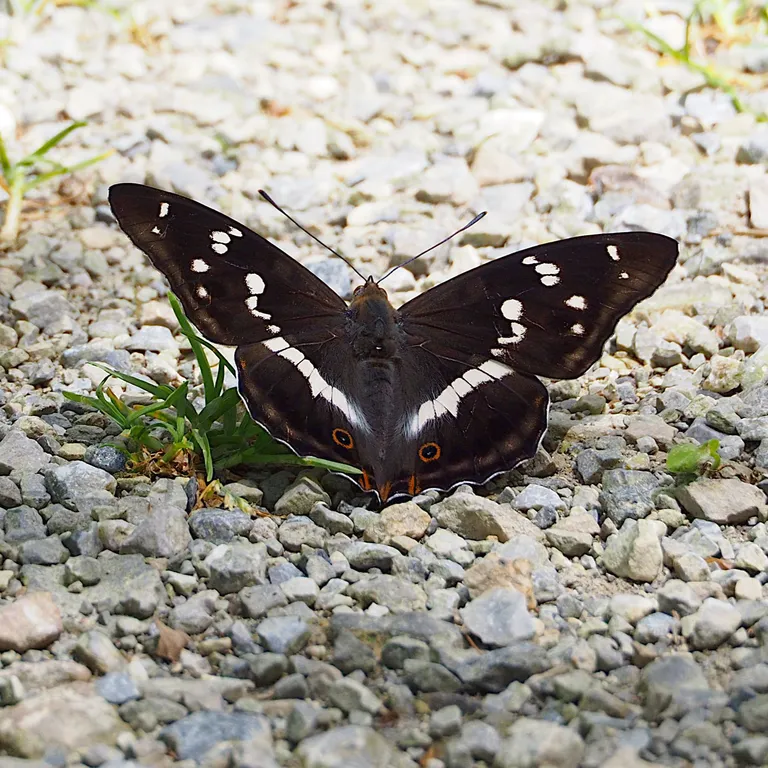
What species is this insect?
Apatura iris
